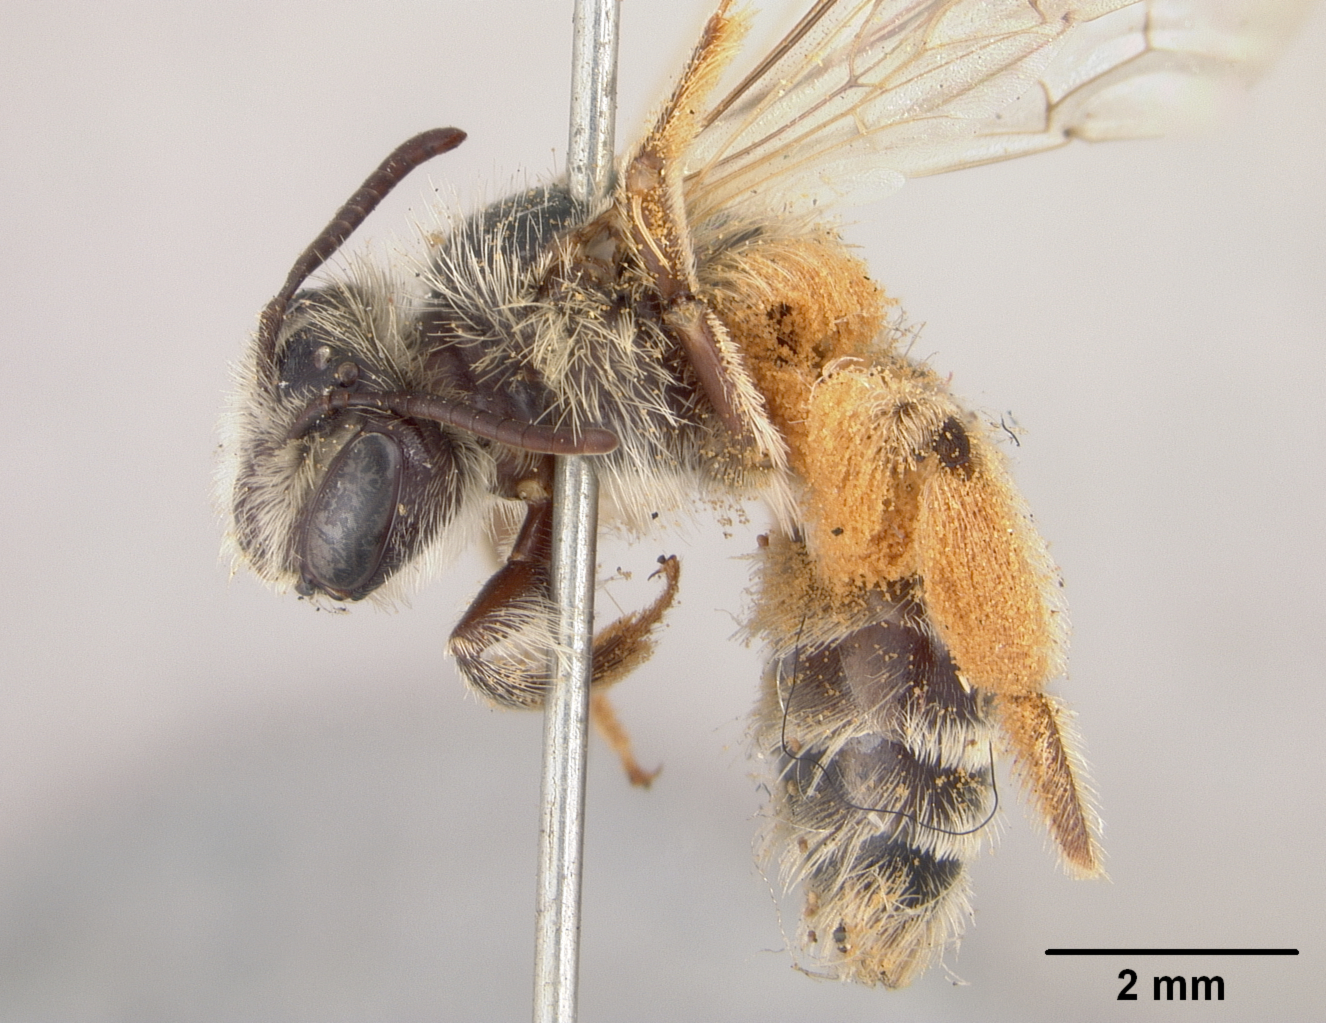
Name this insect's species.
Andrena xanthigera
